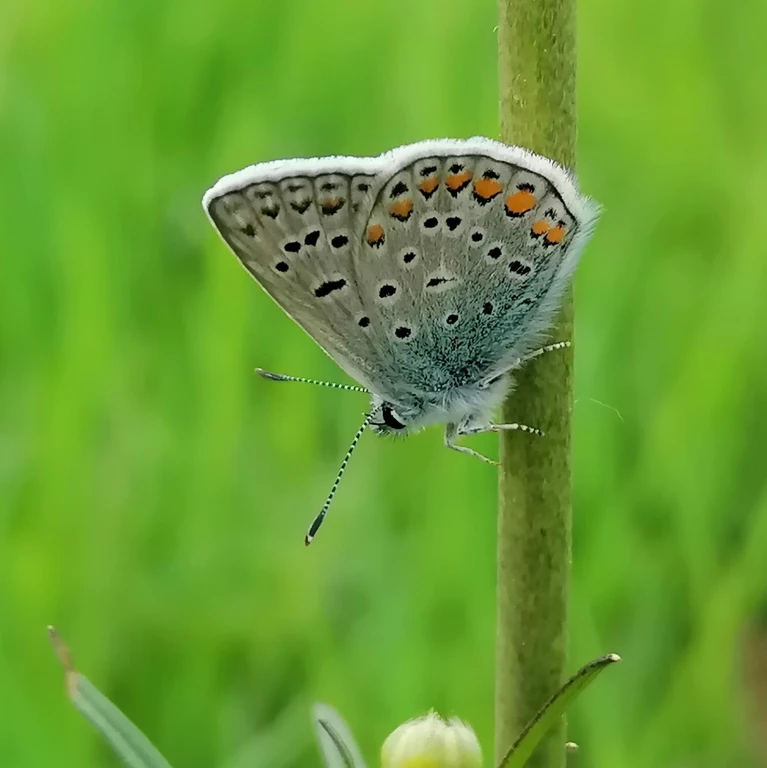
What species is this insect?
Polyommatus icarus
